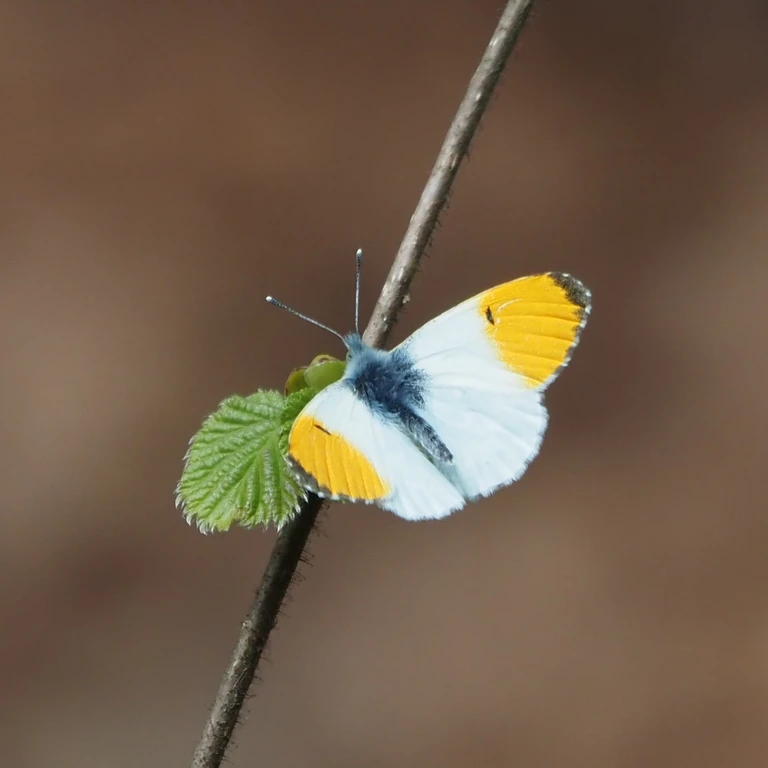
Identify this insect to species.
Anthocharis cardamines
